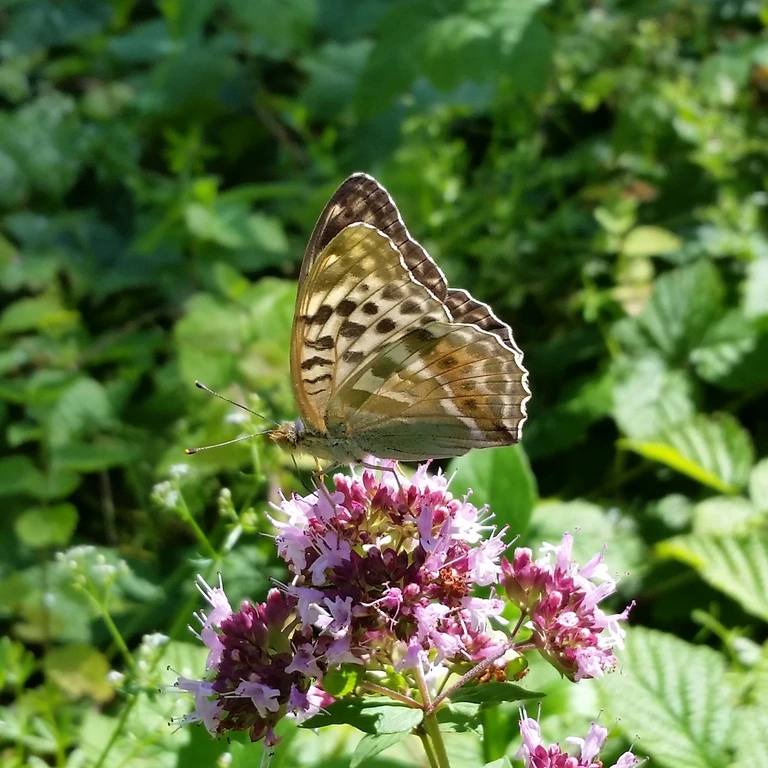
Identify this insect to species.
Argynnis paphia
